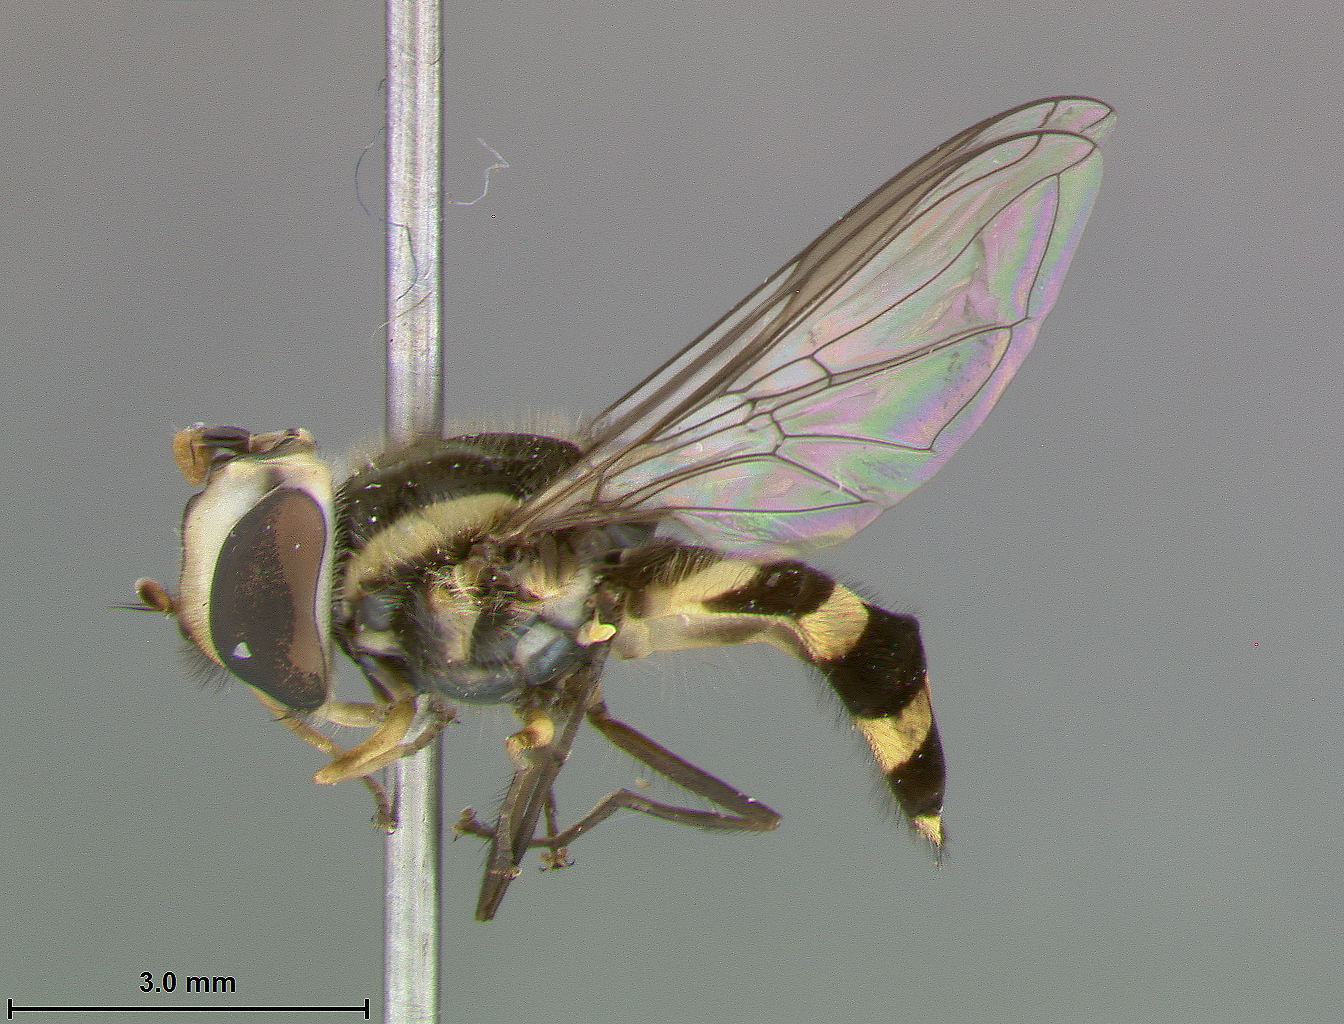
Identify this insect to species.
Citrogramma marissa
